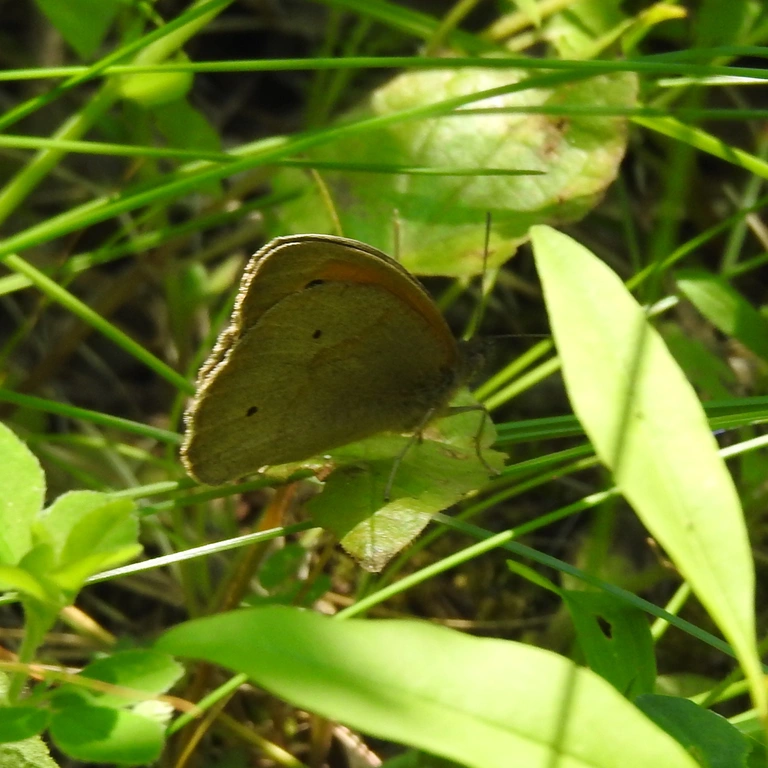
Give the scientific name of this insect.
Maniola jurtina
